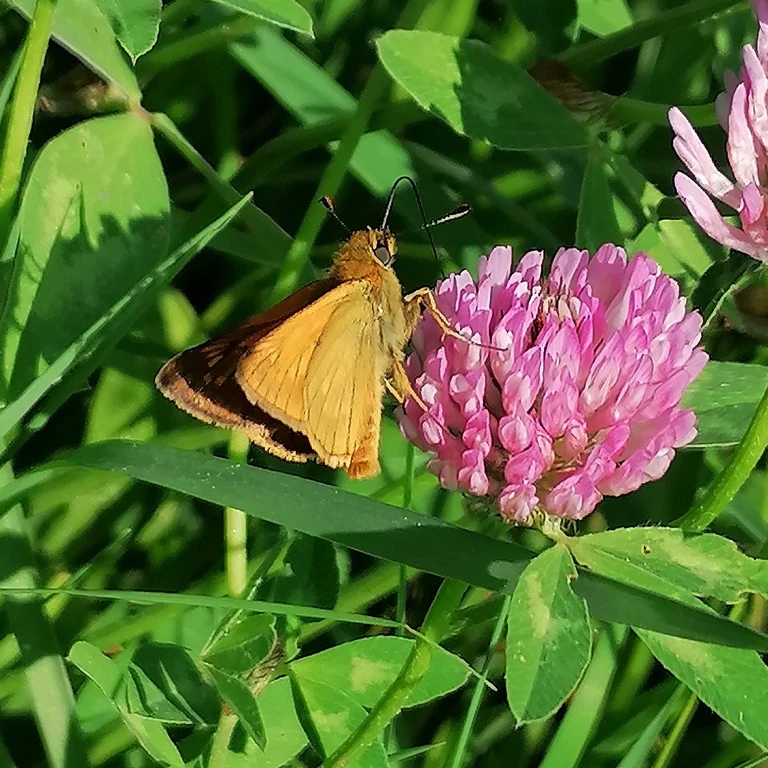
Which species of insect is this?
Ochlodes sylvanus (also Ochlodes venata)
